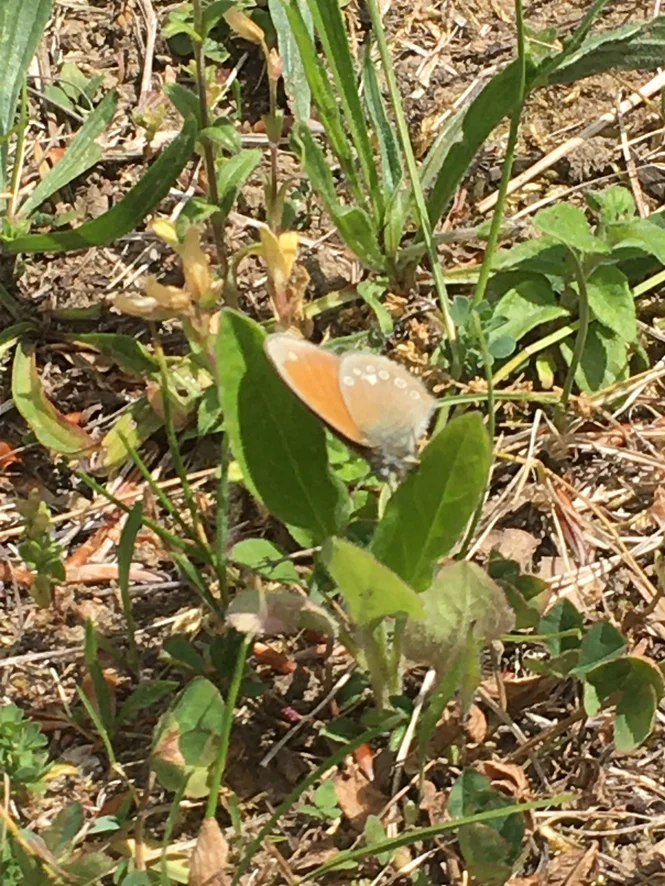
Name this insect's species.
Coenonympha glycerion (also Coenonympha iphis)
